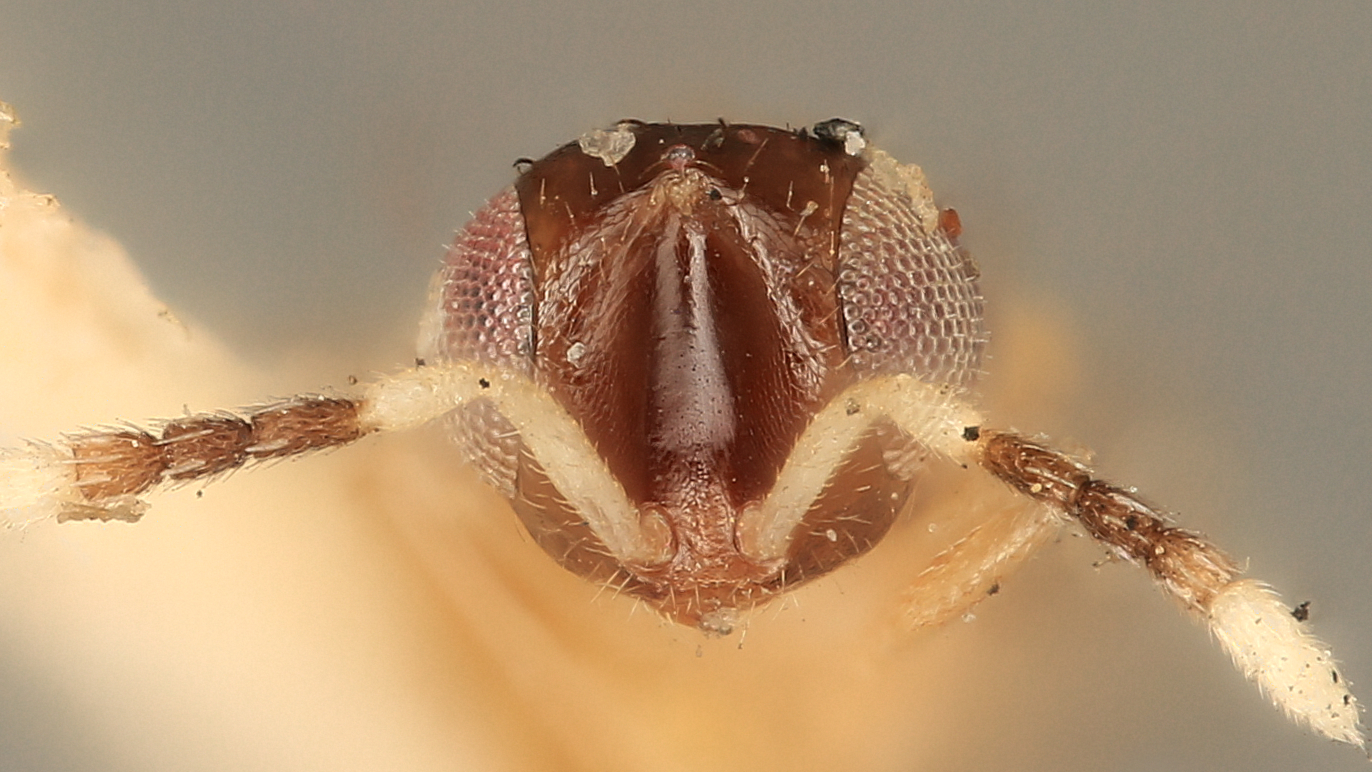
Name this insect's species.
Apterolophus pulchricornis
